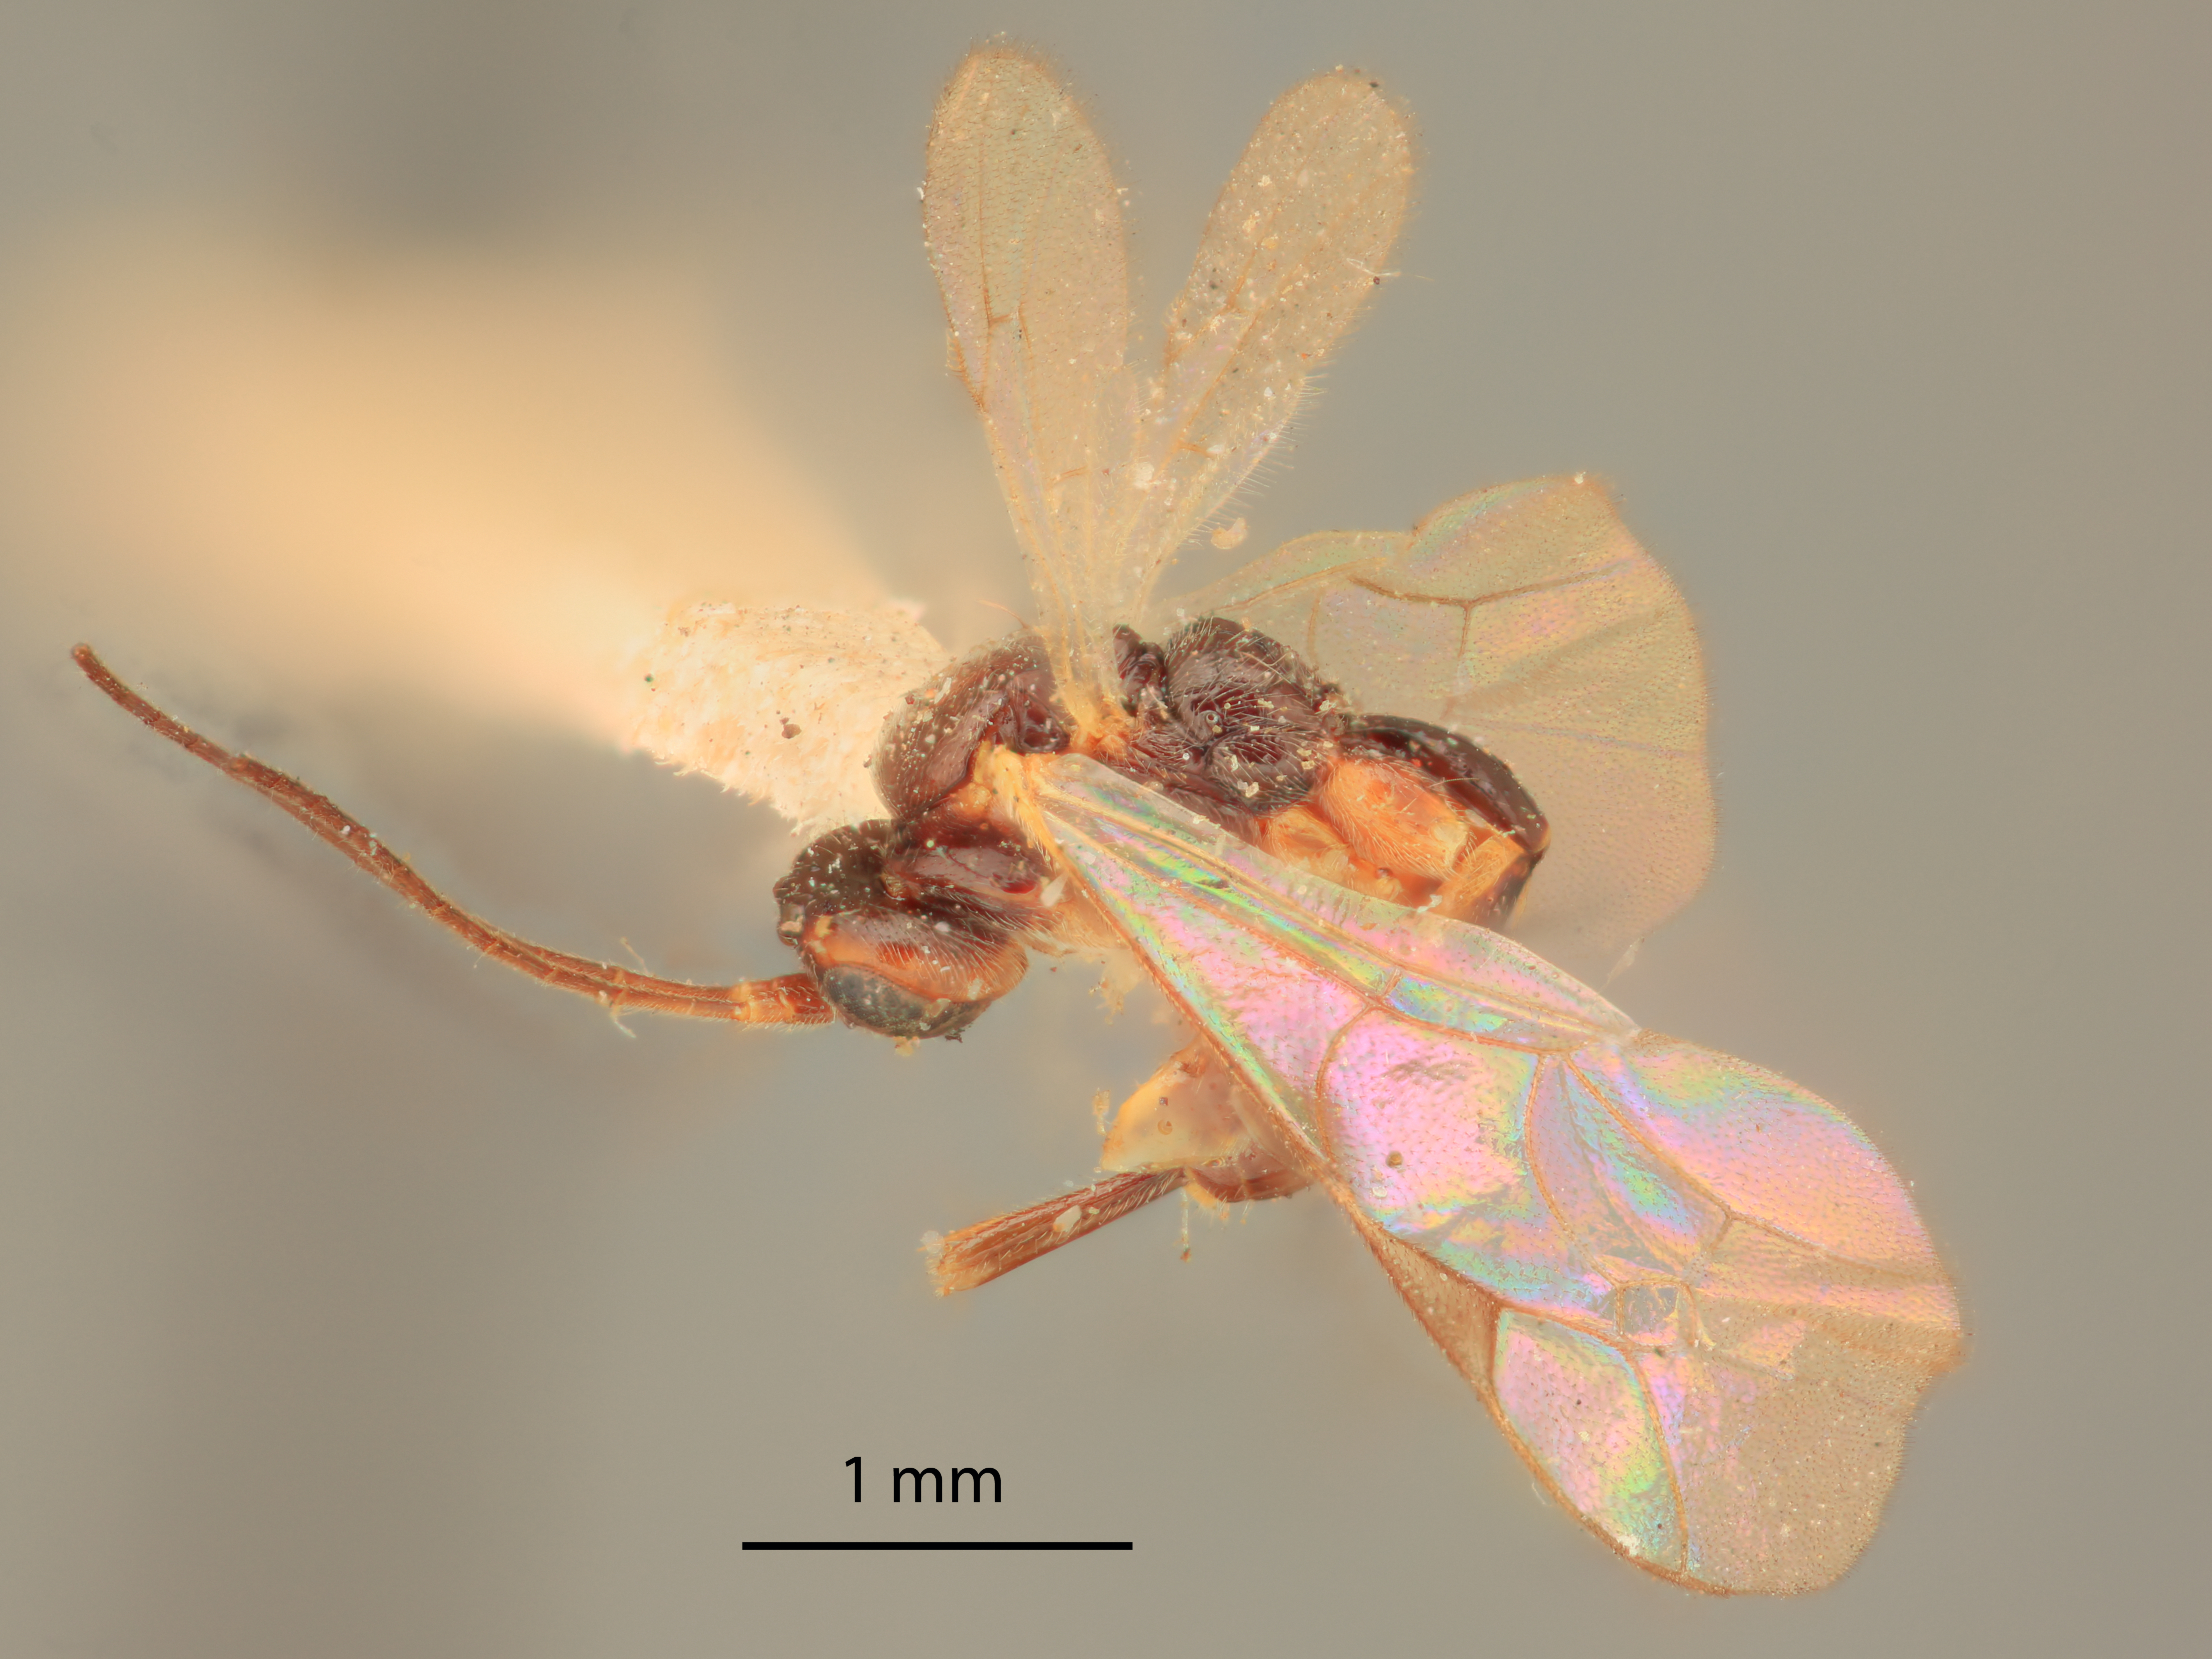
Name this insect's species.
Mesochorus calais
